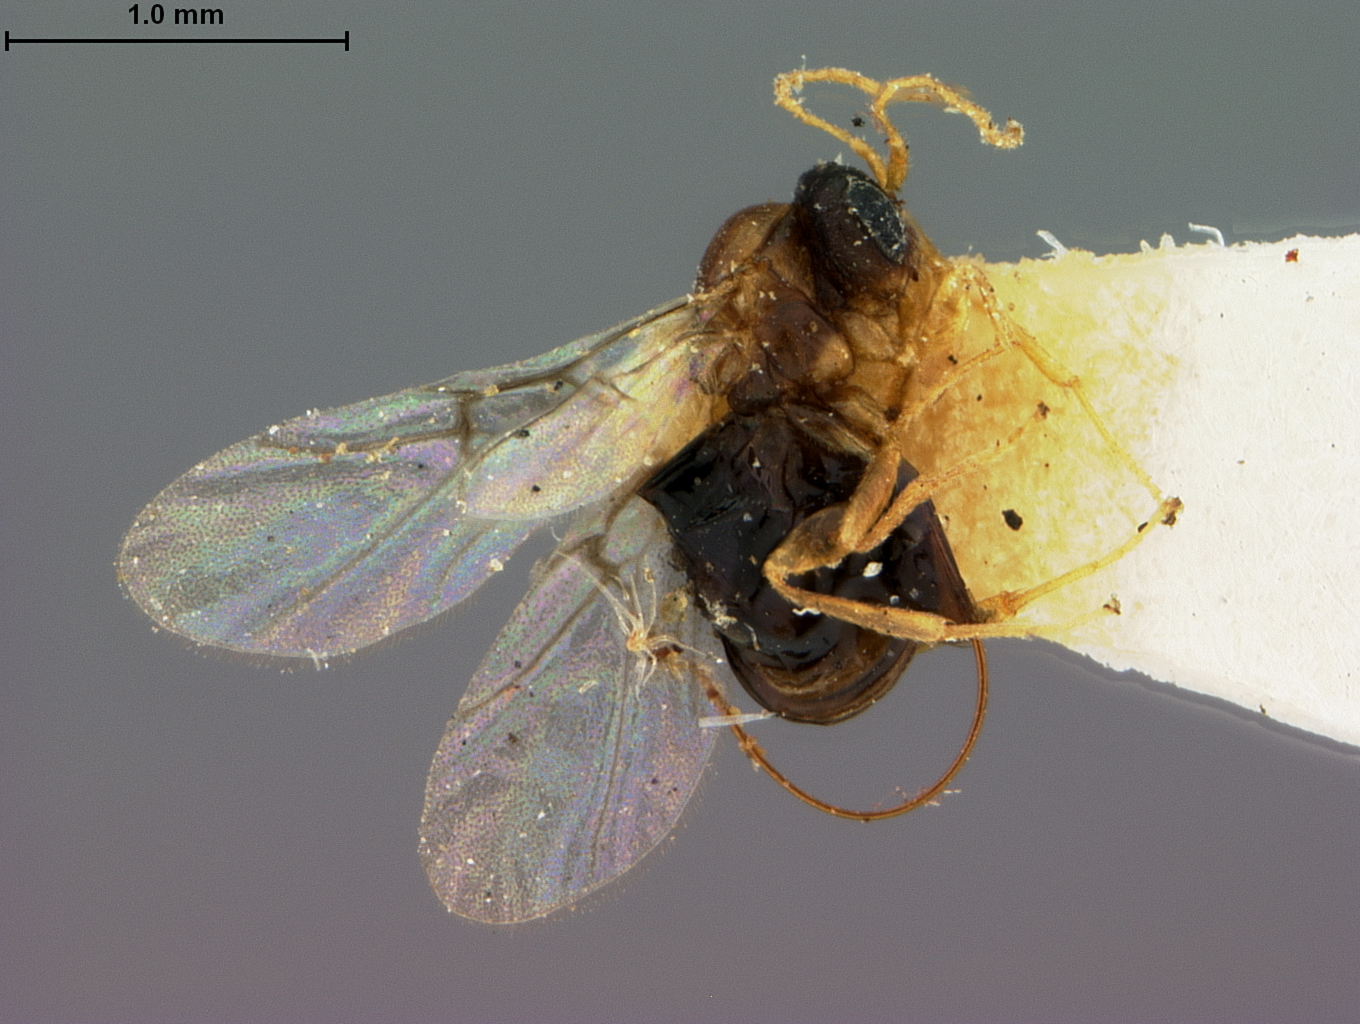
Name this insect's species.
Neuroterus sadlerensis
